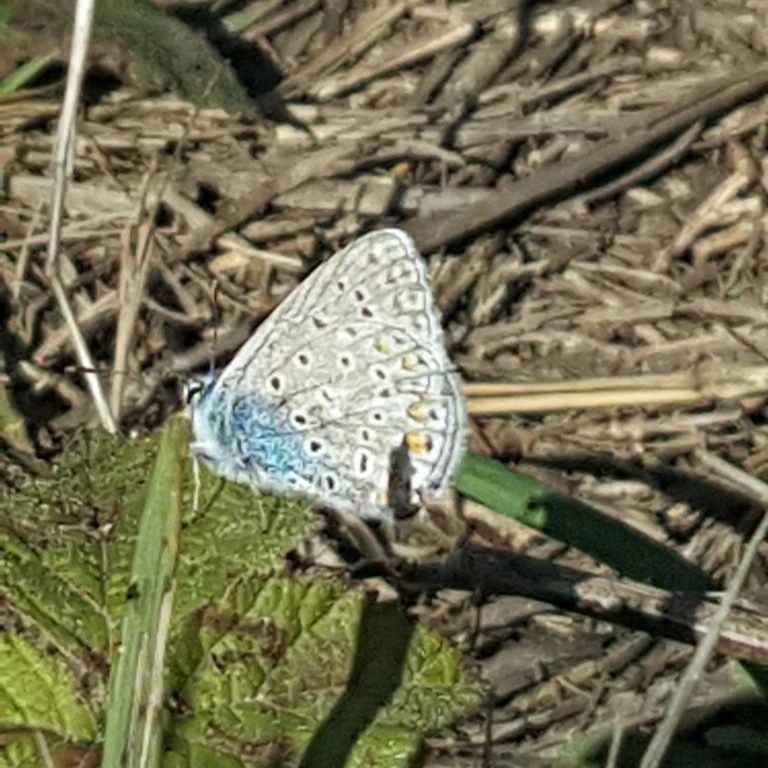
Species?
Polyommatus icarus
